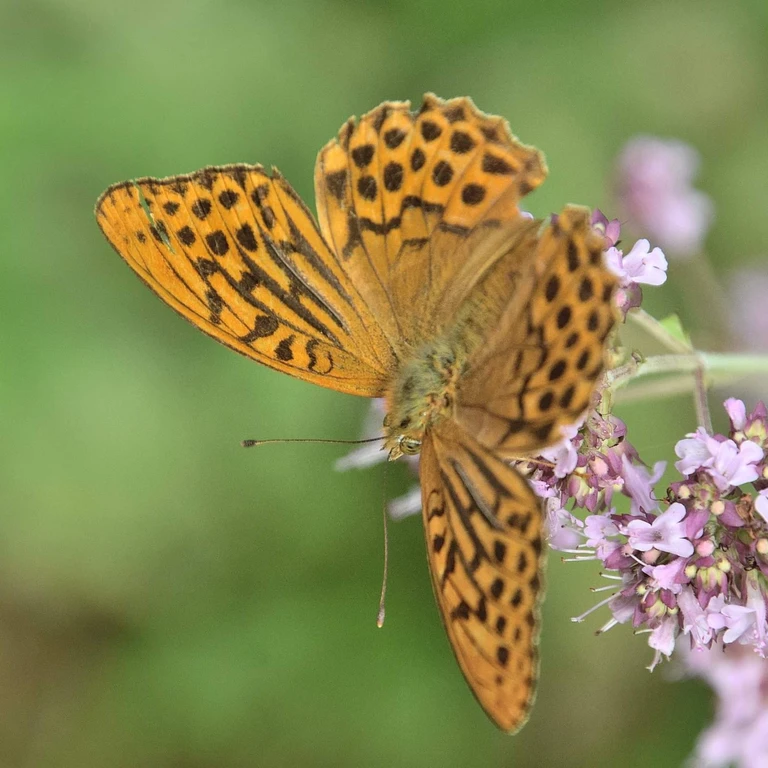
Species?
Argynnis paphia
